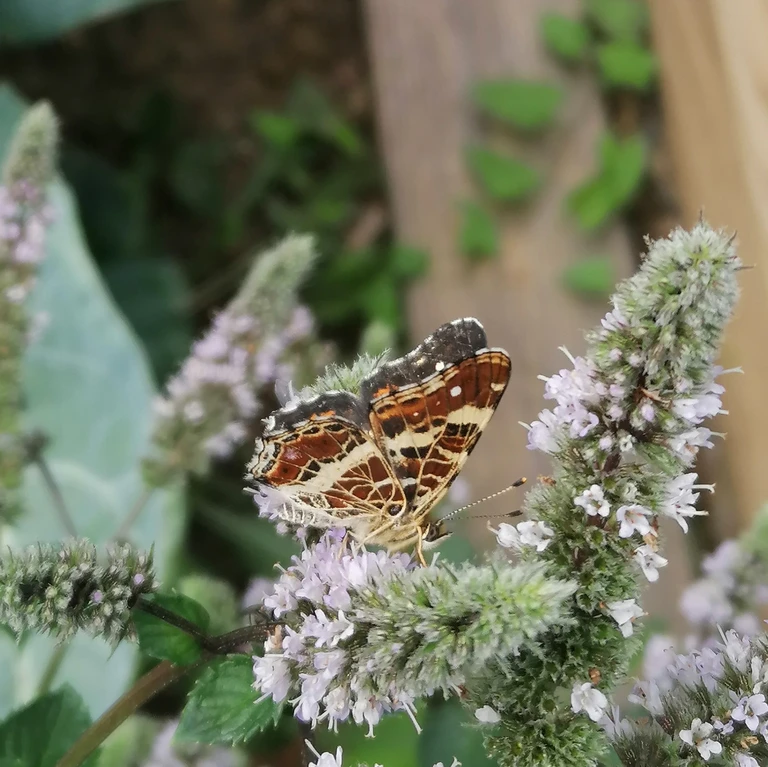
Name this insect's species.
Araschnia levana
